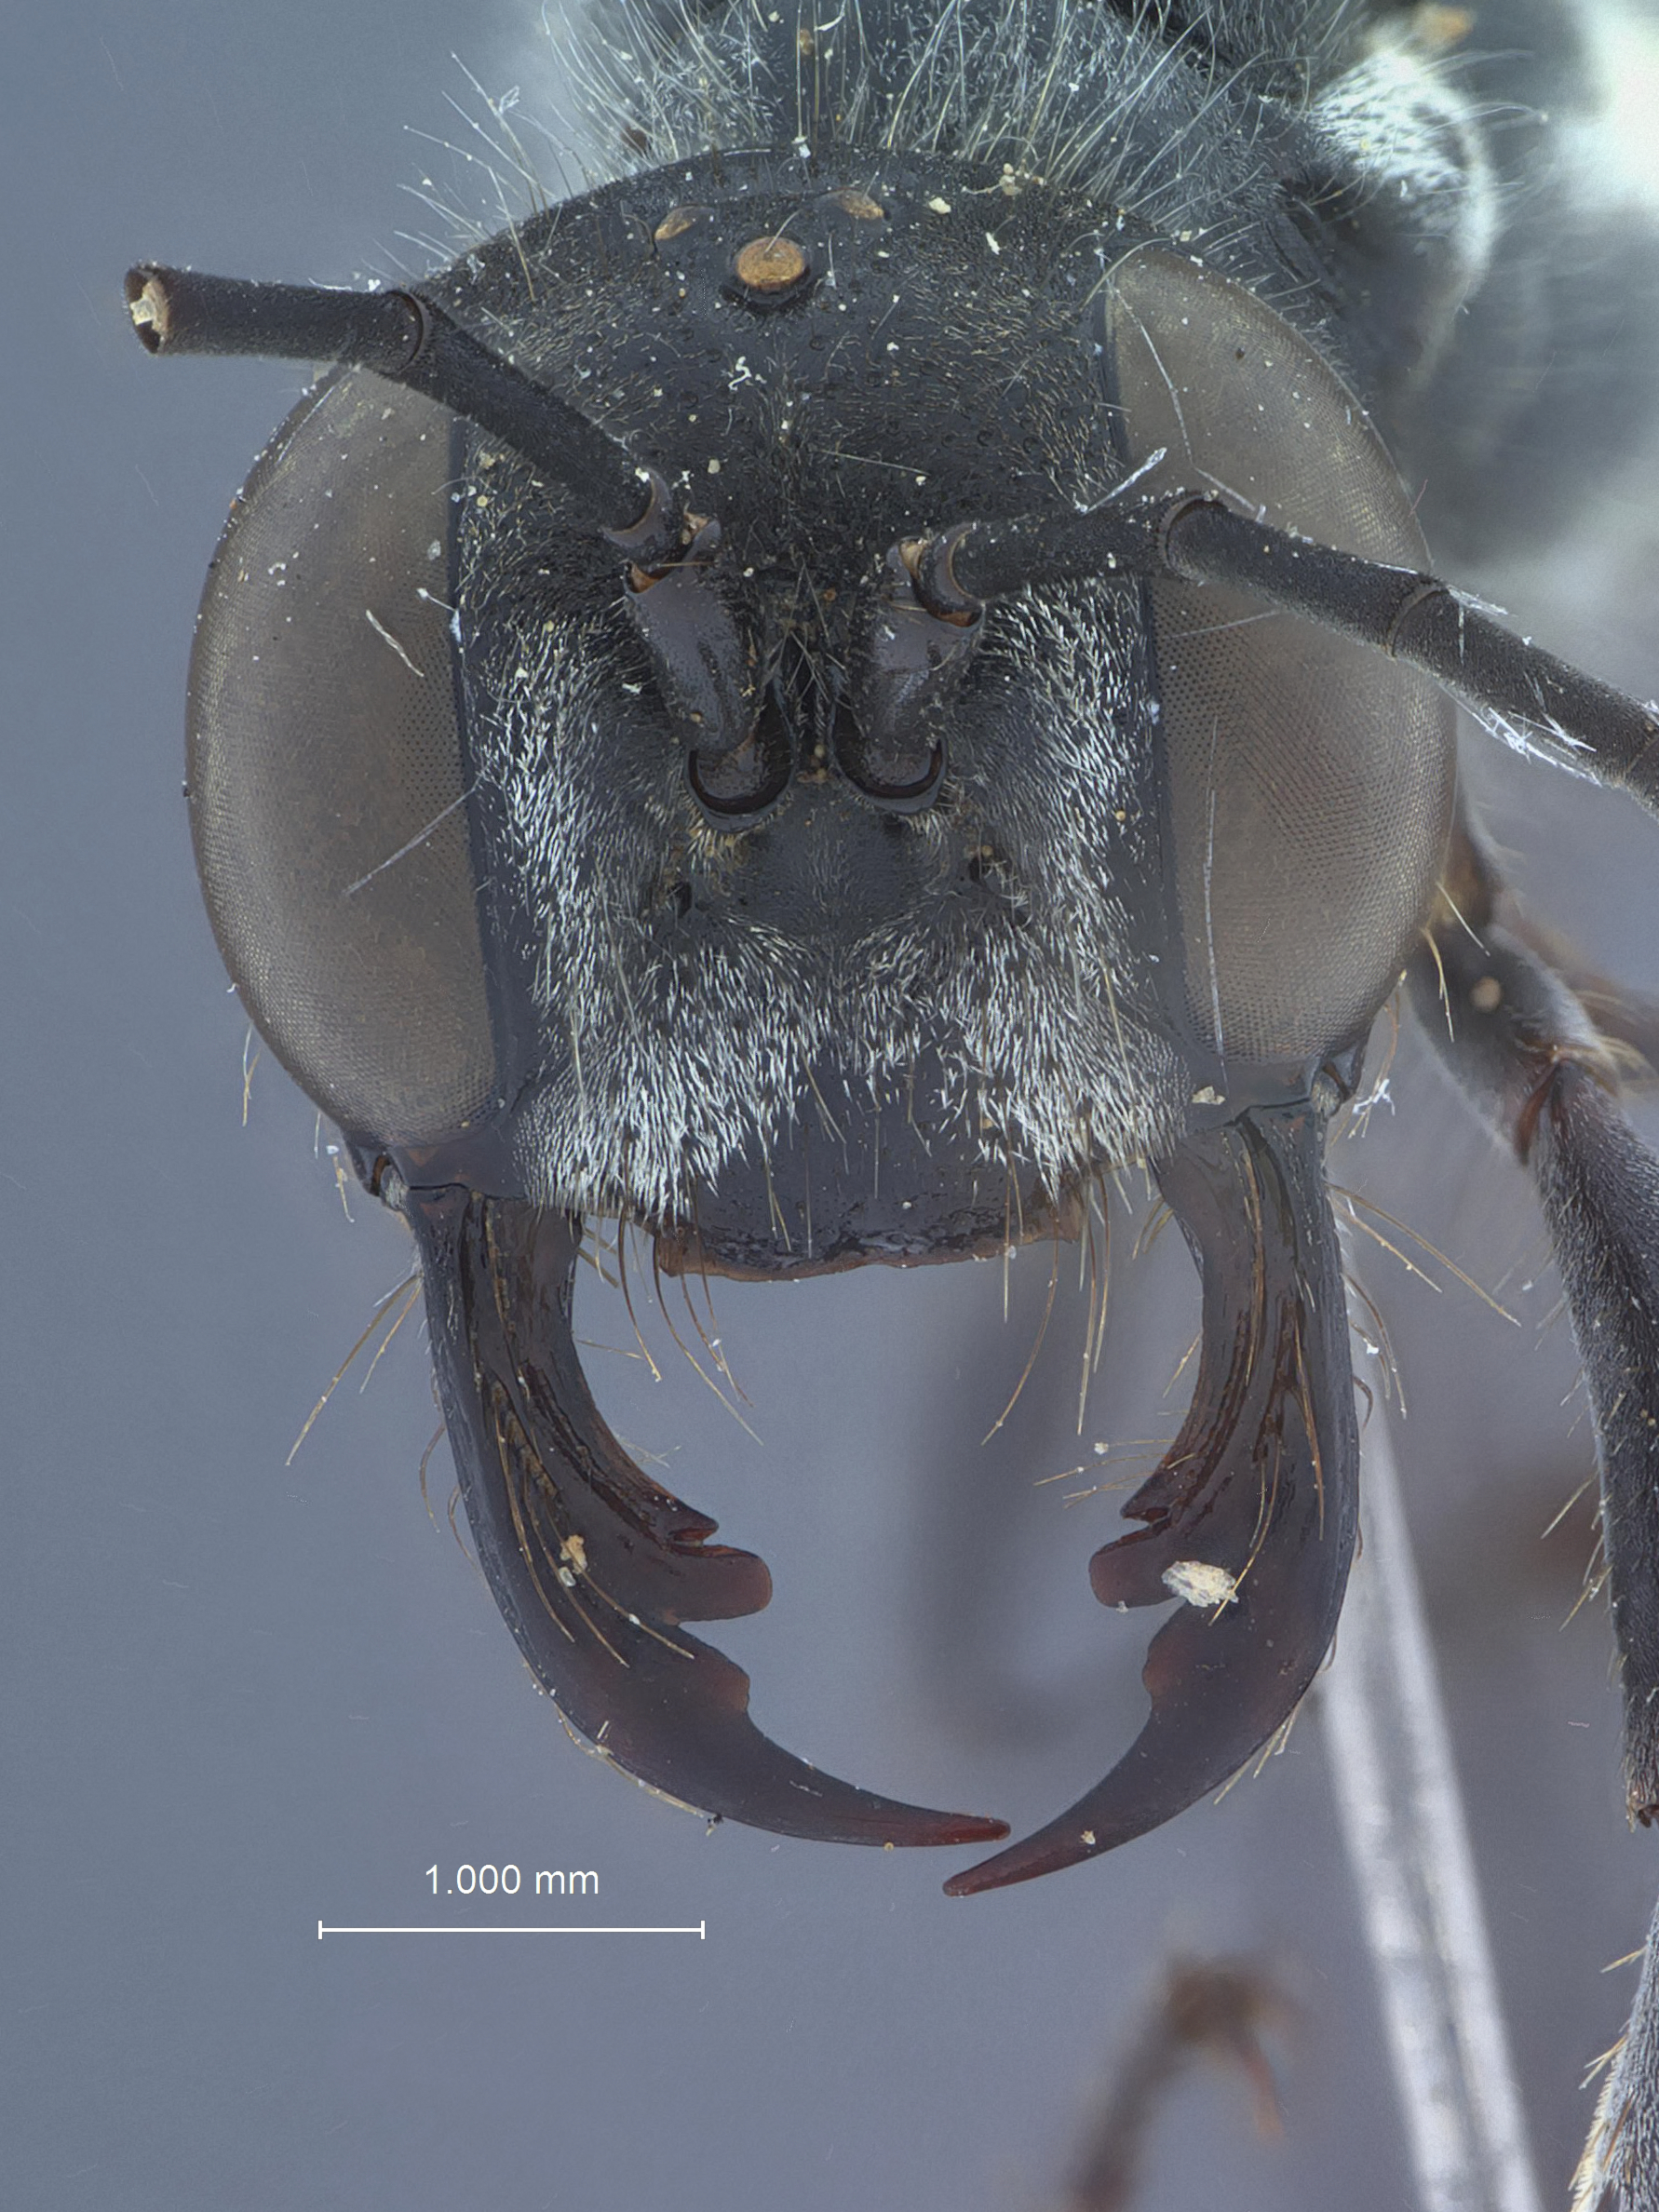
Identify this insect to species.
Ammophila formosensis
